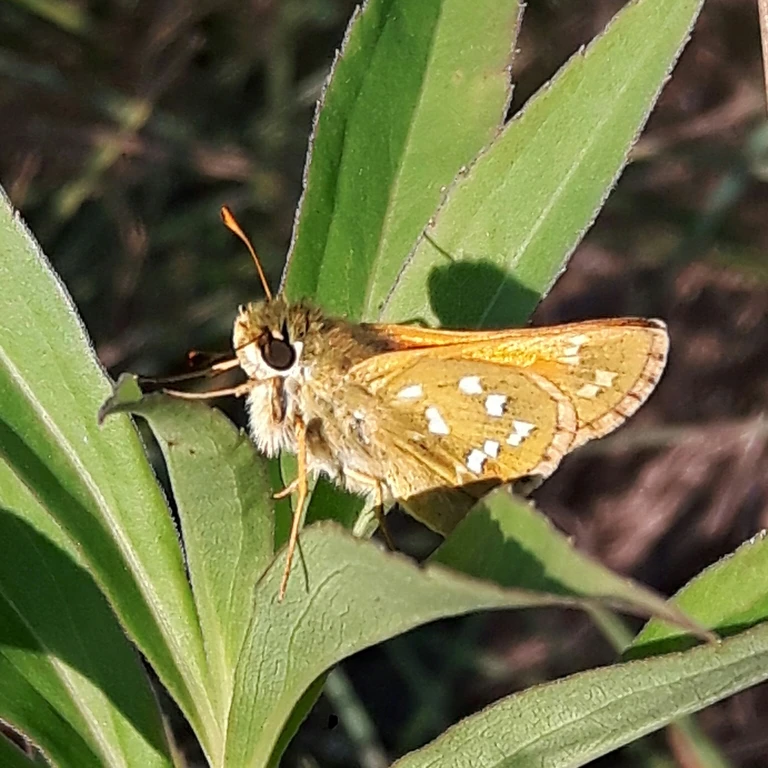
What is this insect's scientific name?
Hesperia comma
